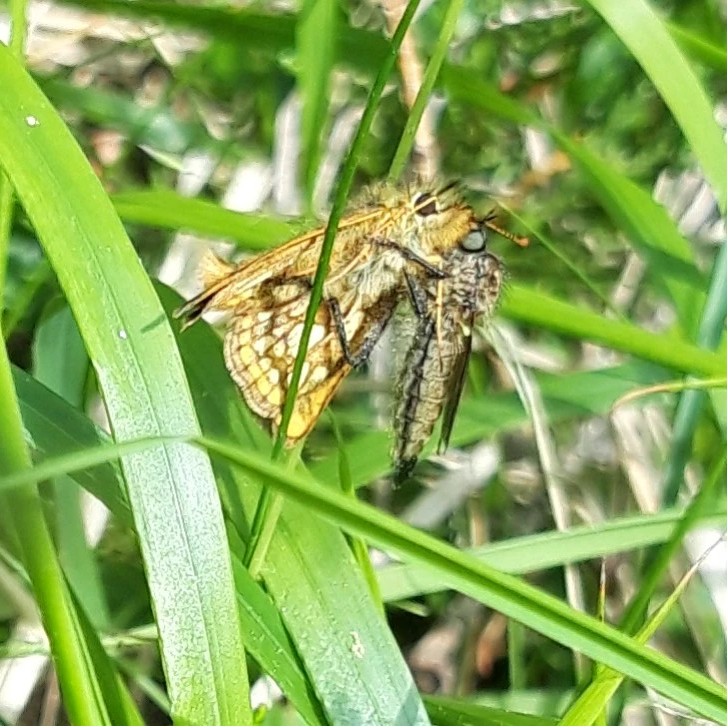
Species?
Carterocephalus palaemon
